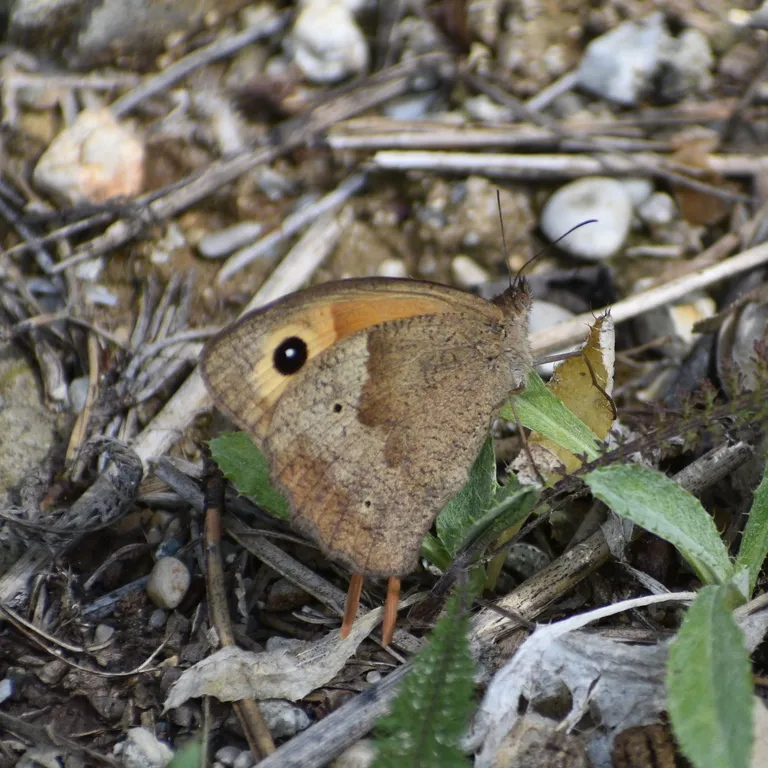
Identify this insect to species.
Maniola jurtina
